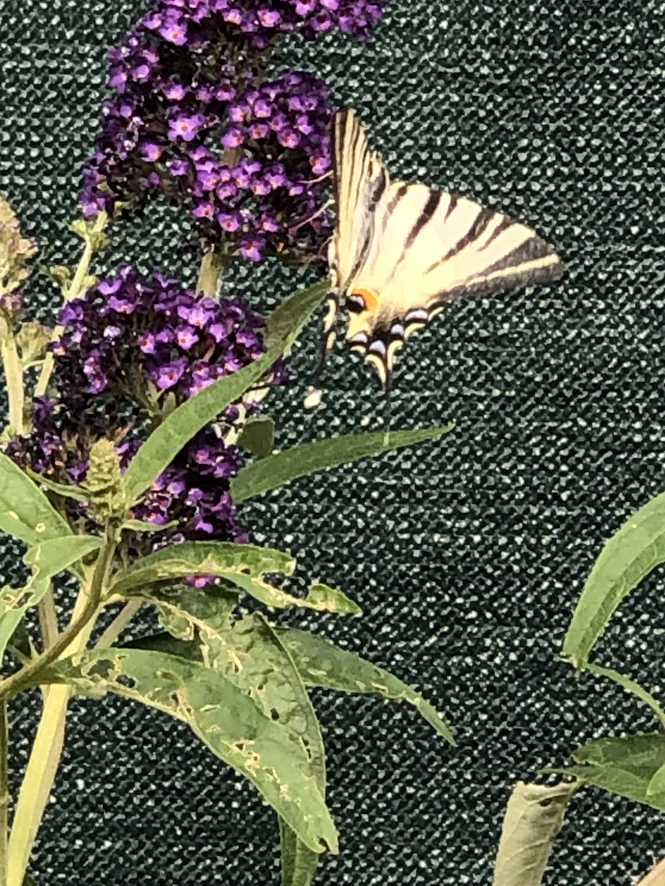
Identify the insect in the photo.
Iphiclides podalirius
